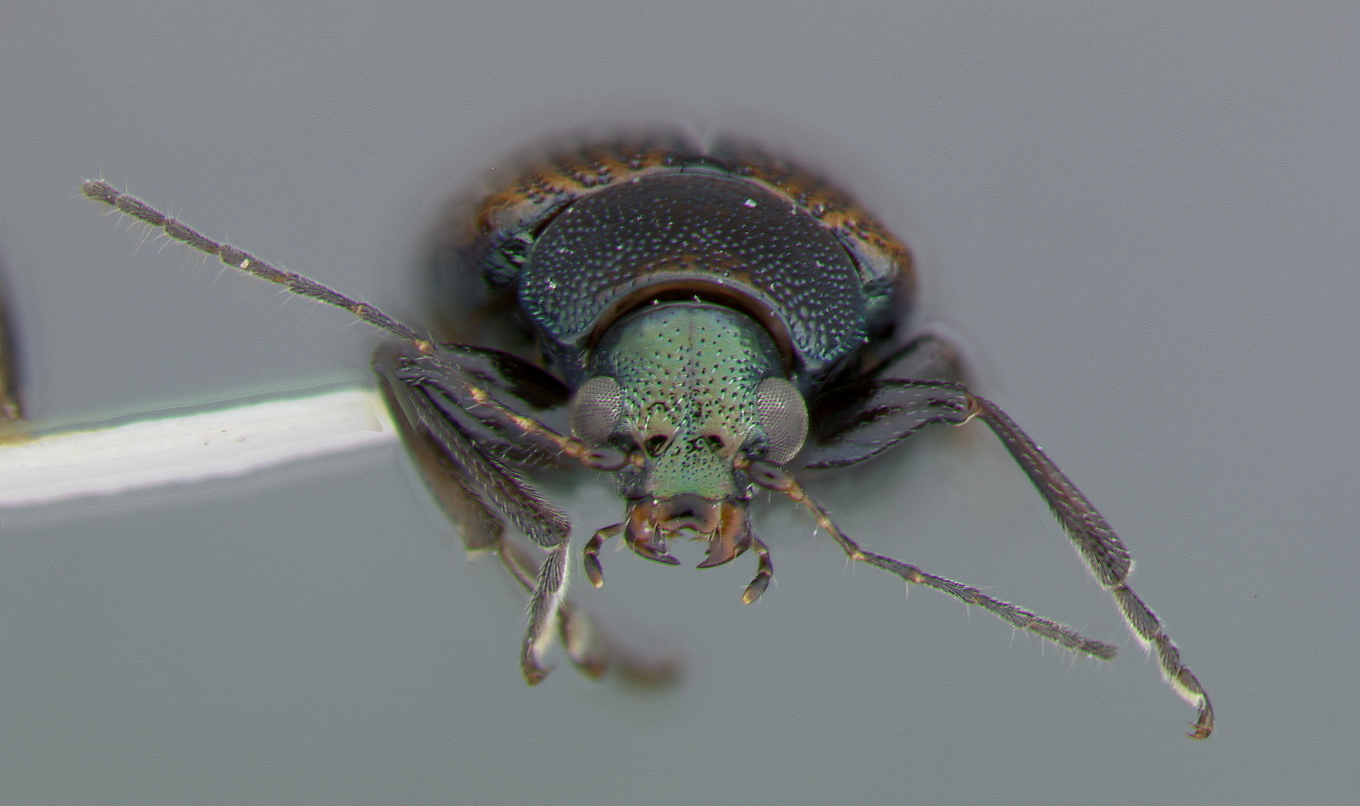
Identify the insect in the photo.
Colaspis melaina
